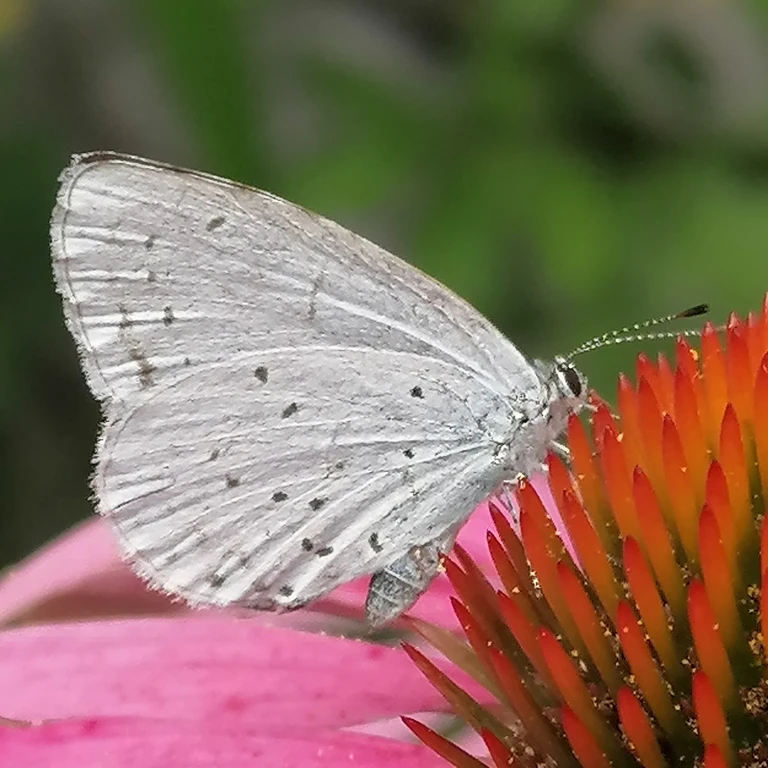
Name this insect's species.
Celastrina argiolus
